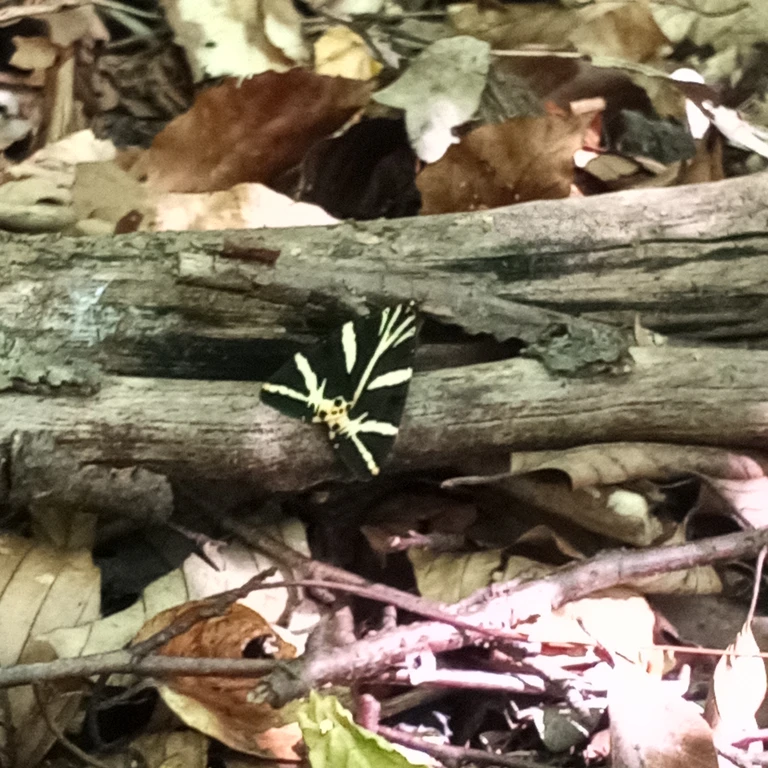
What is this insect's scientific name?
Euplagia quadripunctaria
